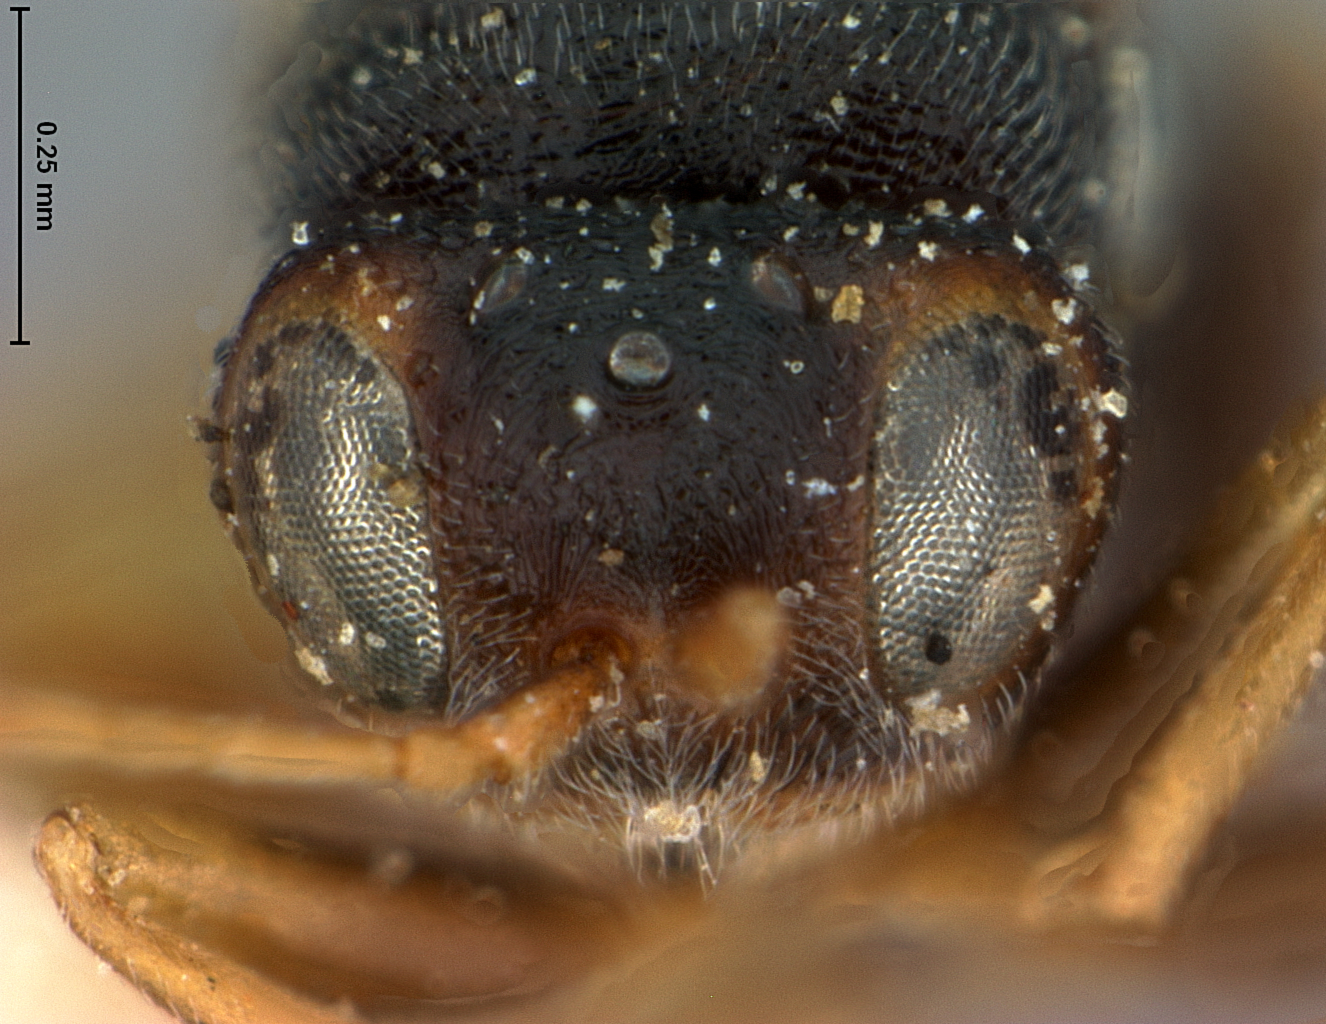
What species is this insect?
Synergus atra
